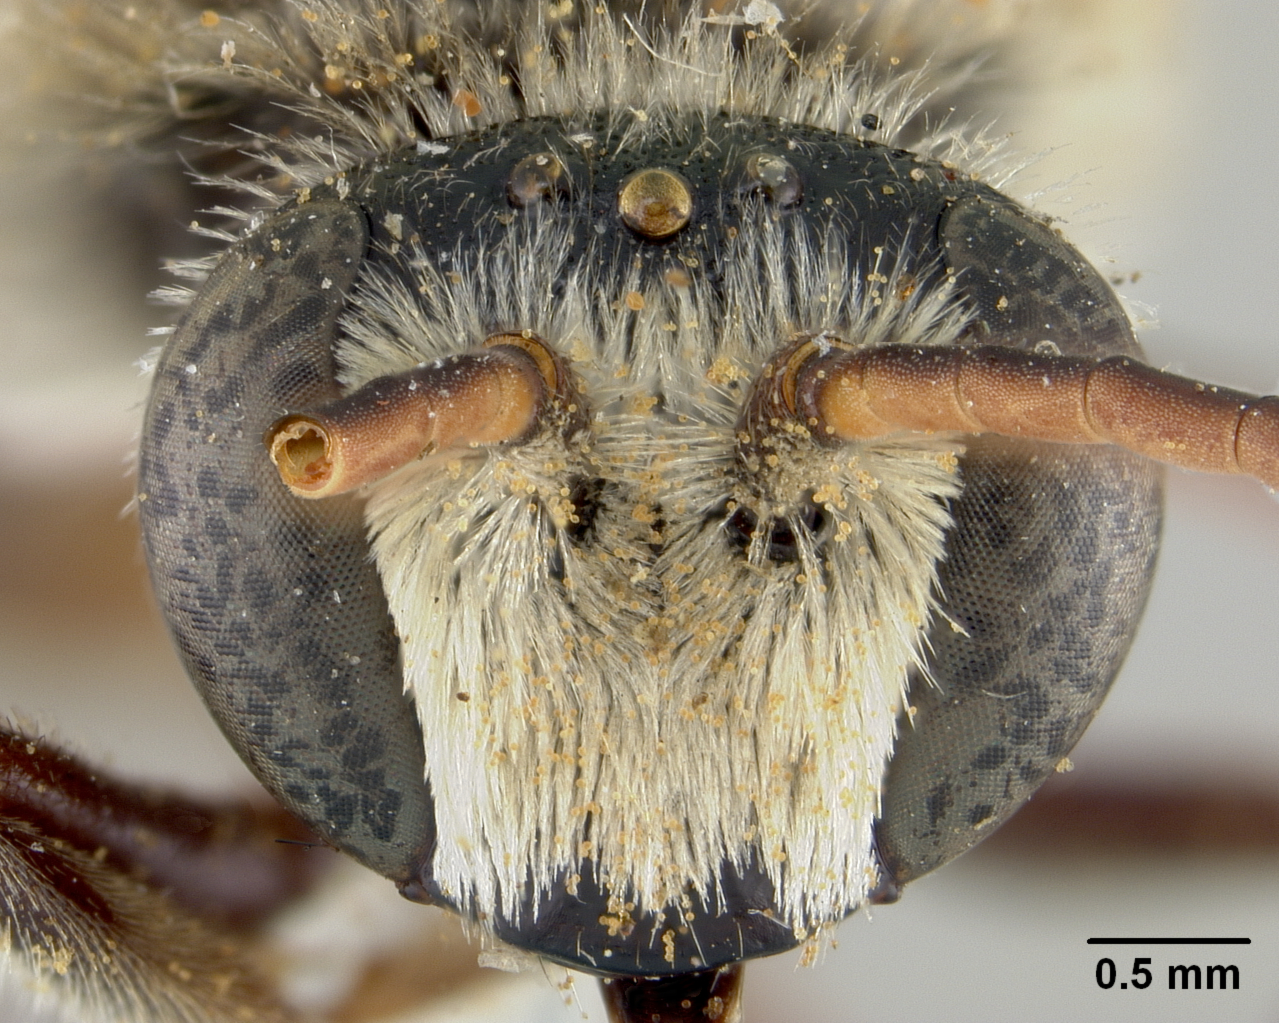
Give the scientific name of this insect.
Nomia acus
